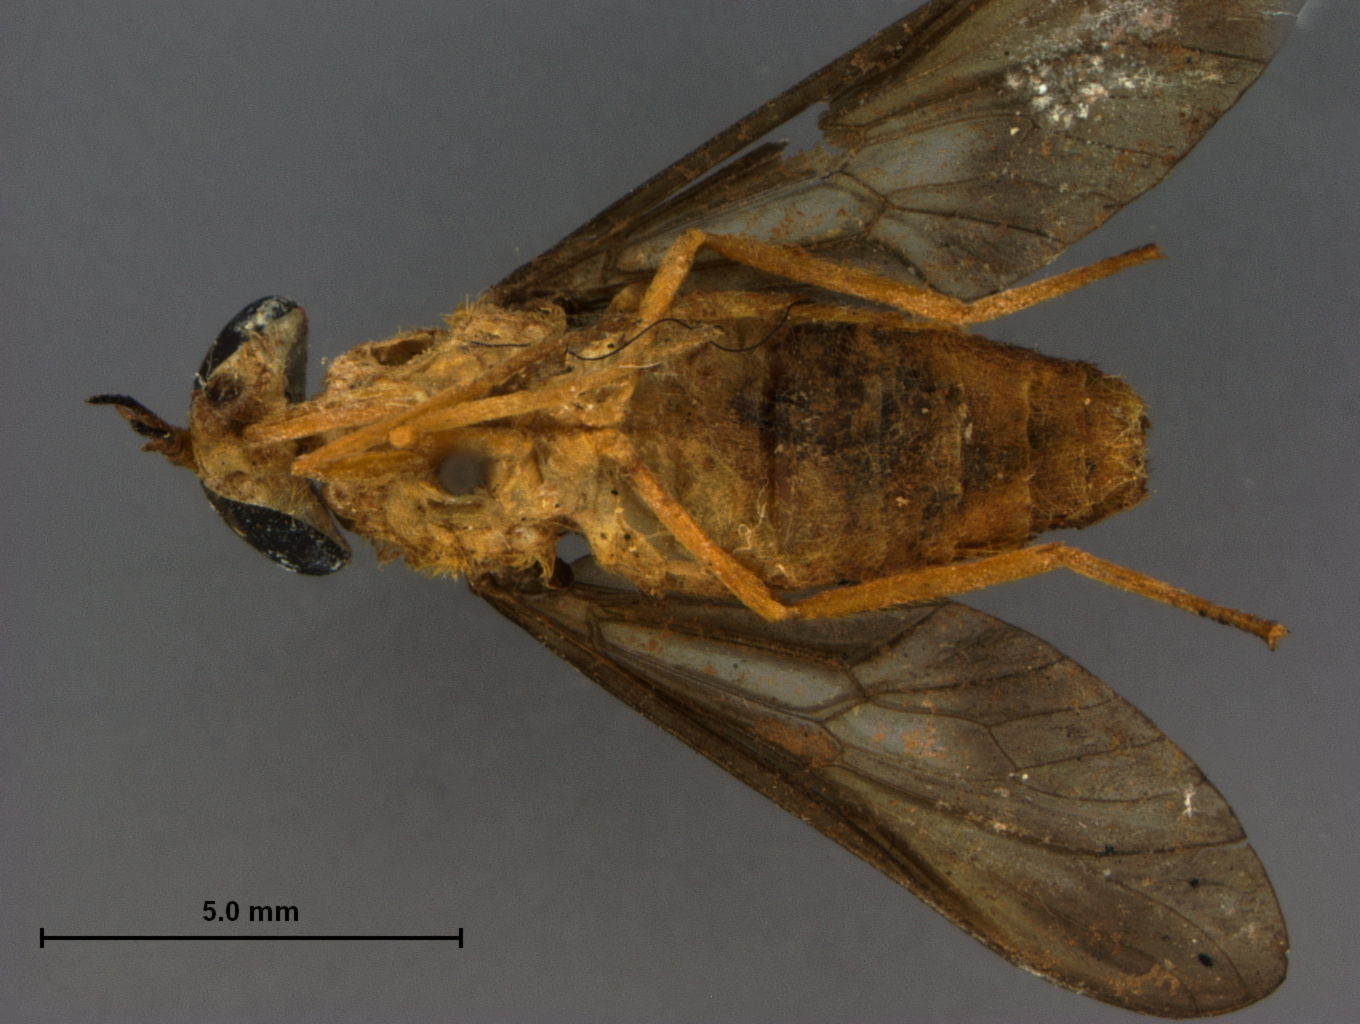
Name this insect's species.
Dichelacera ochracea
